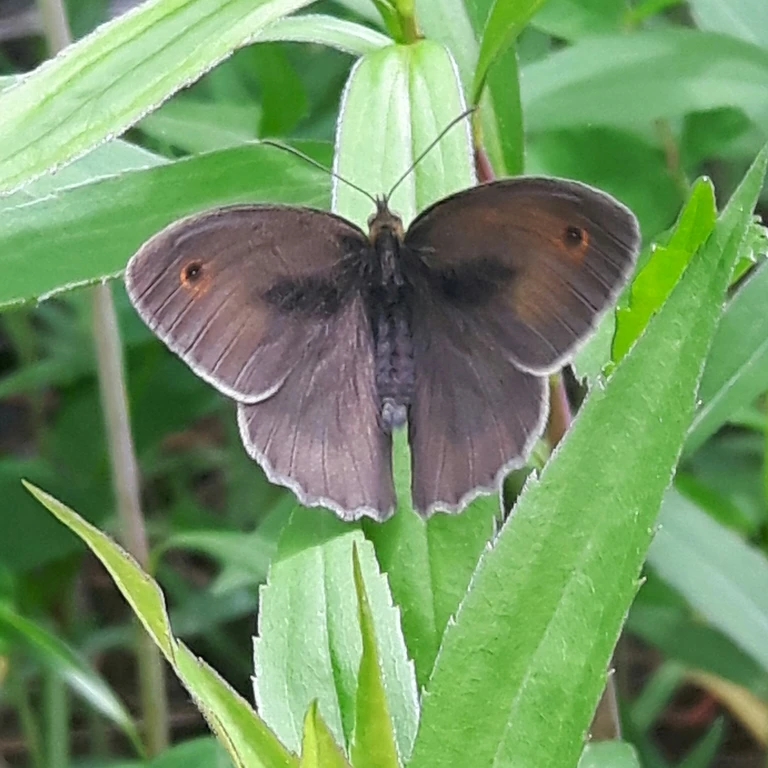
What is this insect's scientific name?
Maniola jurtina
